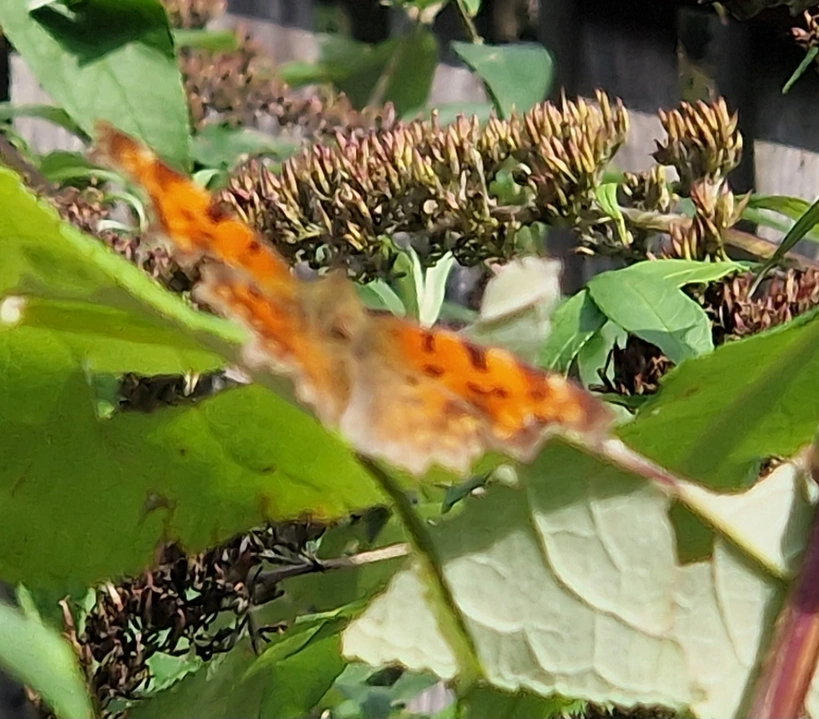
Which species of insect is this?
Polygonia c-album
